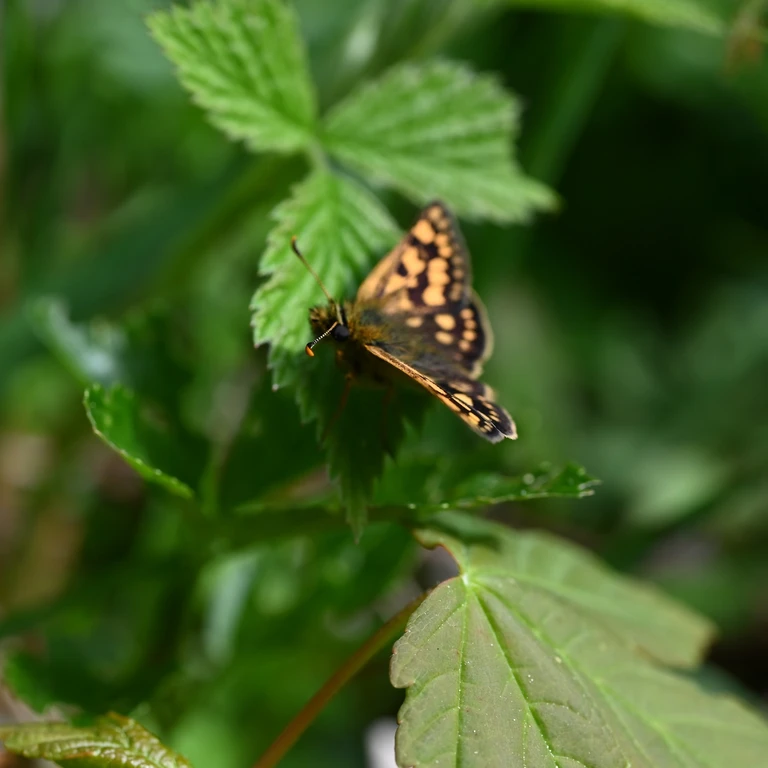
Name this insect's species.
Carterocephalus palaemon
